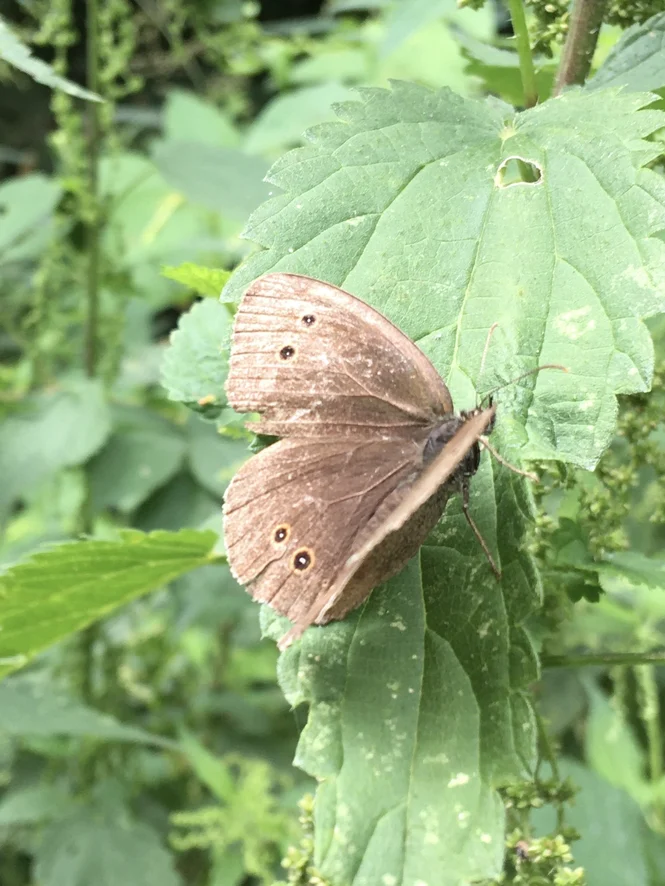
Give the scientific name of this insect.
Aphantopus hyperantus
